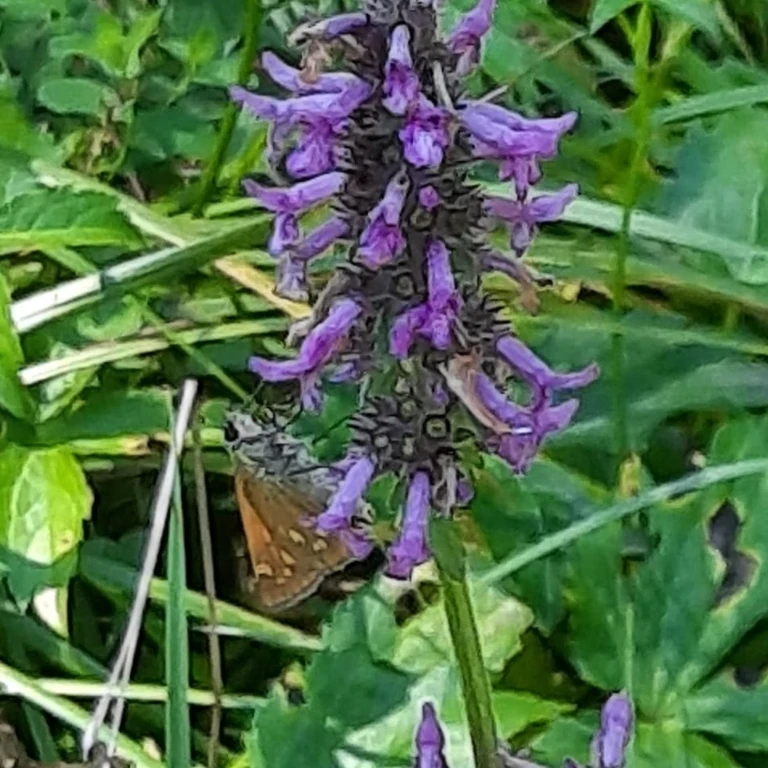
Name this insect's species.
Ochlodes sylvanus (also Ochlodes venata)
